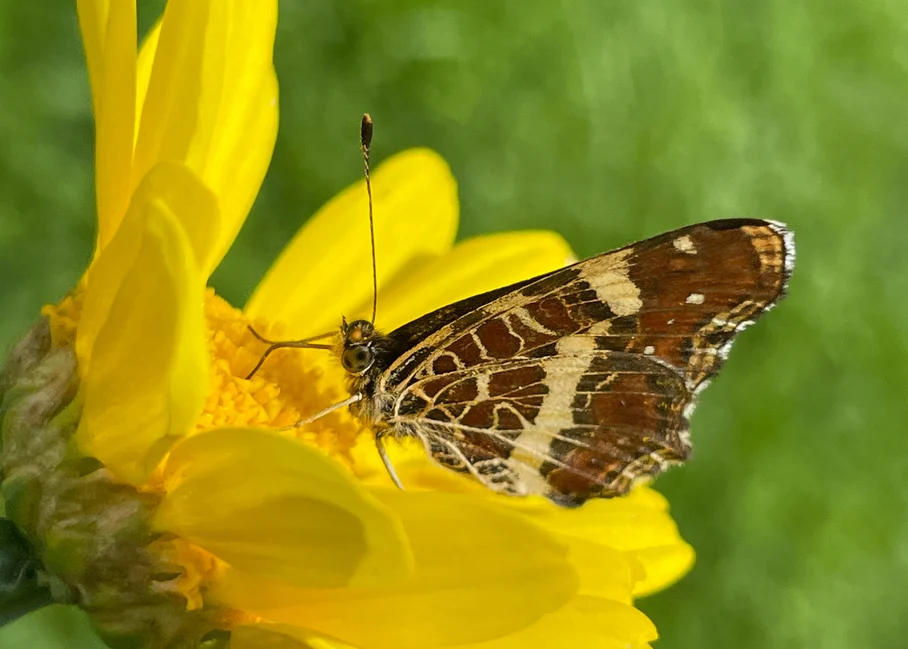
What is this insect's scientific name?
Araschnia levana
